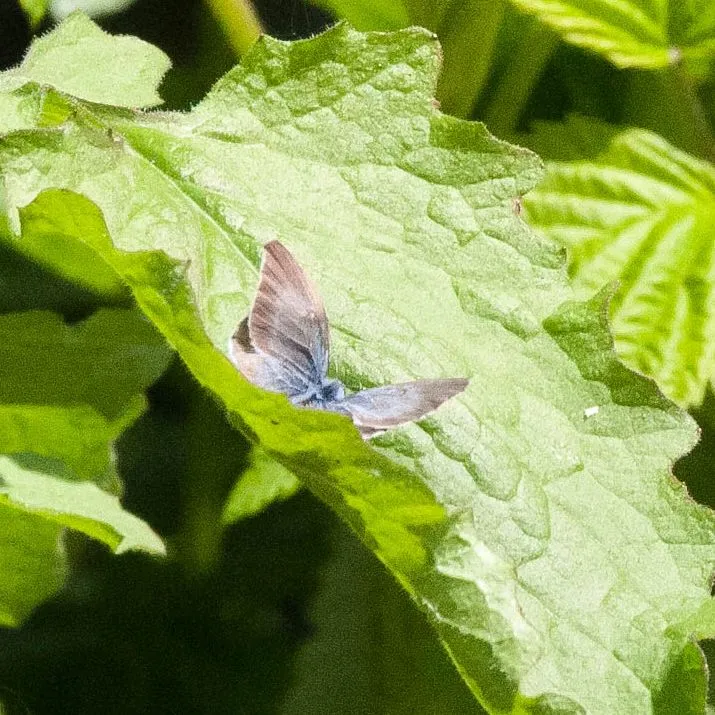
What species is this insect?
Celastrina argiolus
